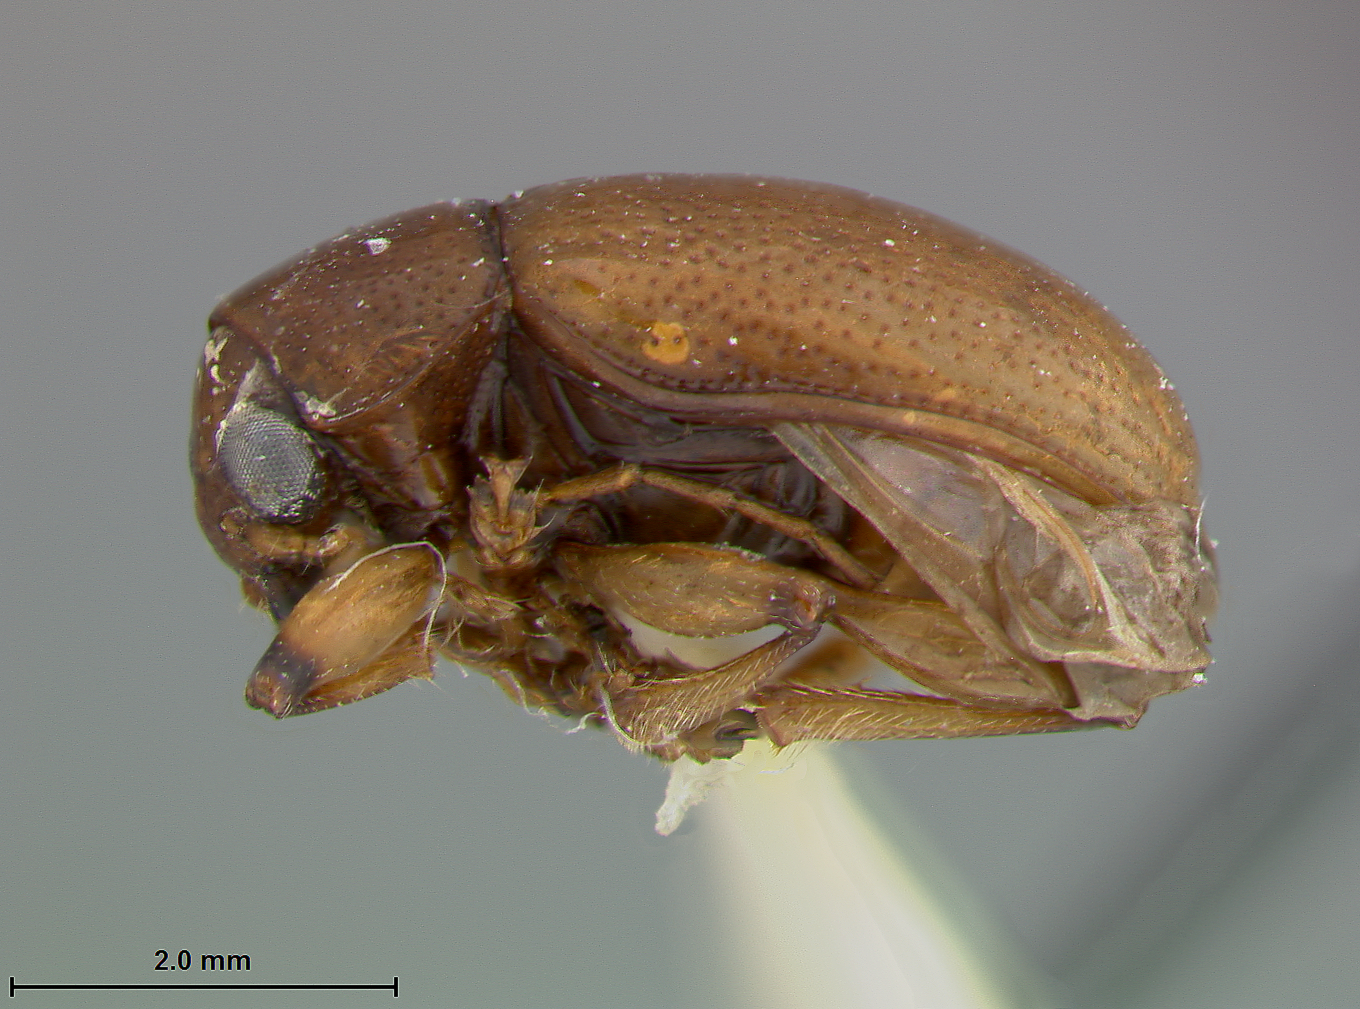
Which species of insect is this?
Colaspis leiosomata
